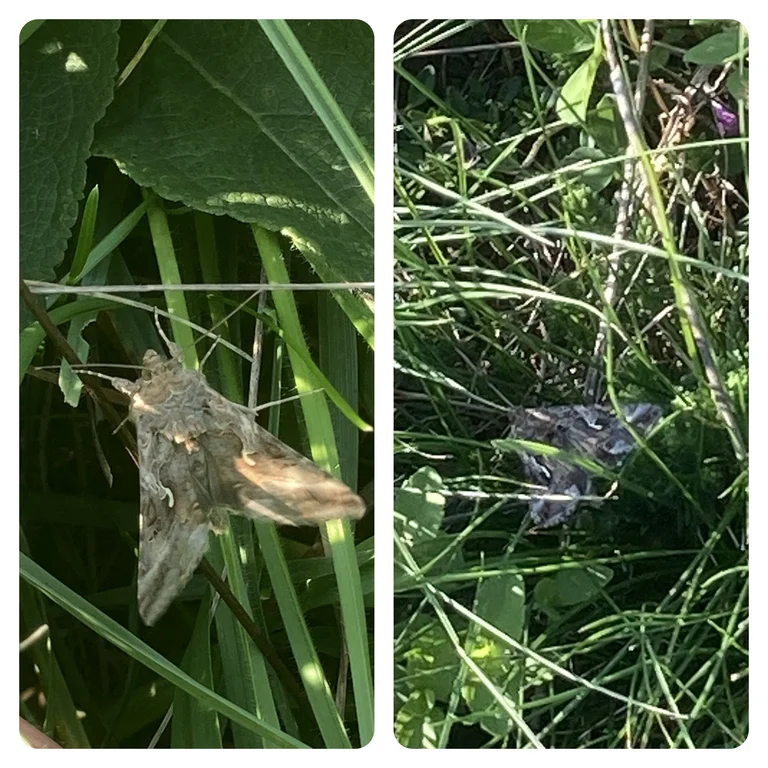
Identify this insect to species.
Autographa gamma
